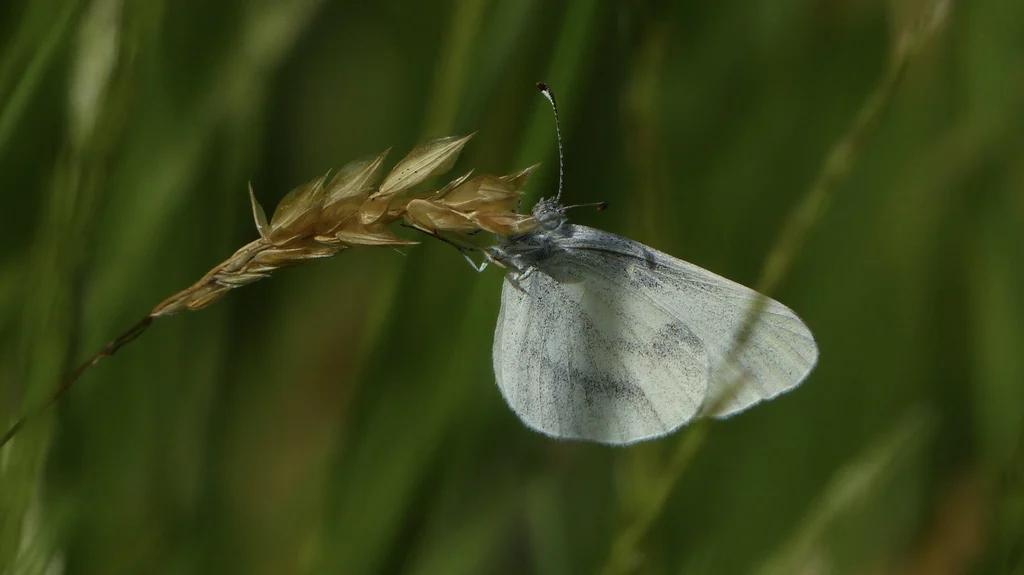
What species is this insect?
Leptidea sinapis/juvernica
